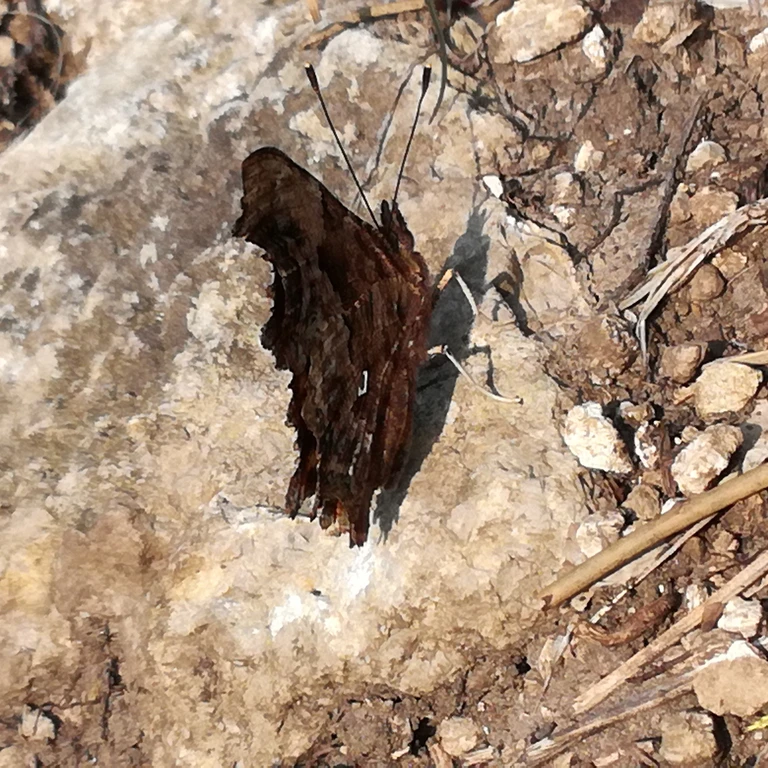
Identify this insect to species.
Polygonia c-album
